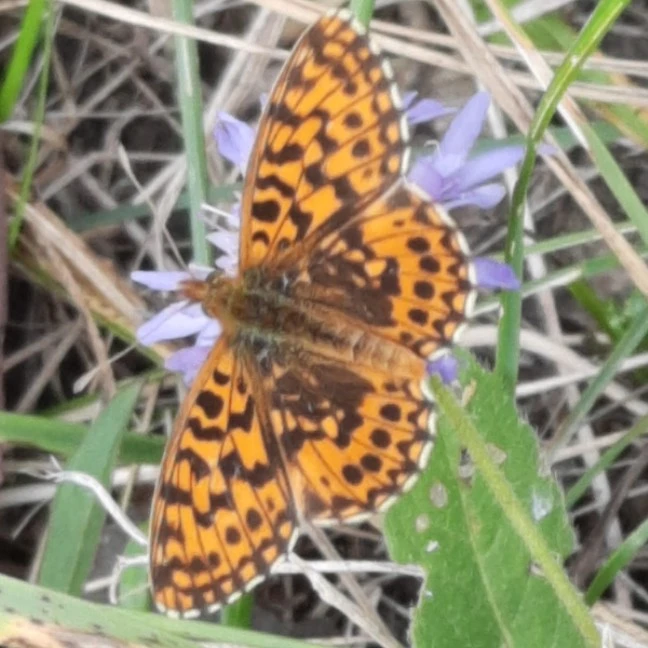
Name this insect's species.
Boloria dia
